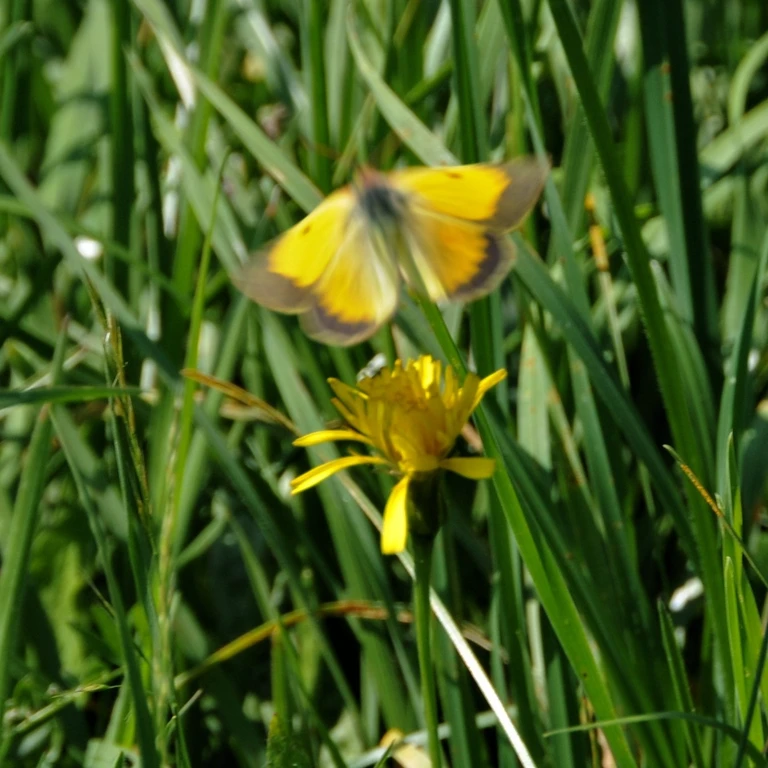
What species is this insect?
Colias croceus
